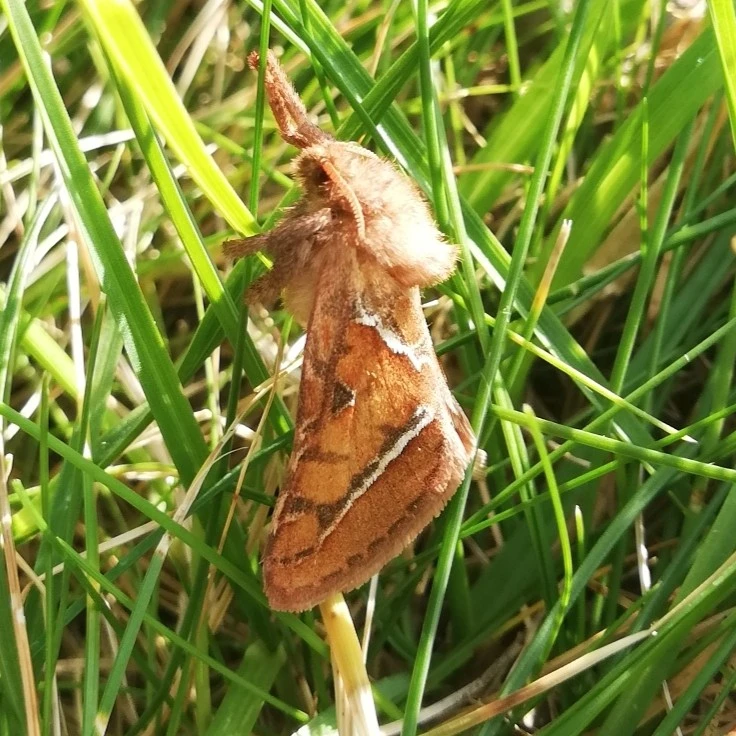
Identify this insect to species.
Triodia sylvina
